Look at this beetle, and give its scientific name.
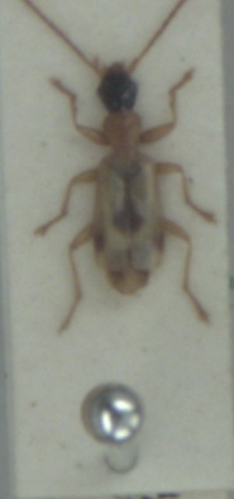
Demetrias imperialis
